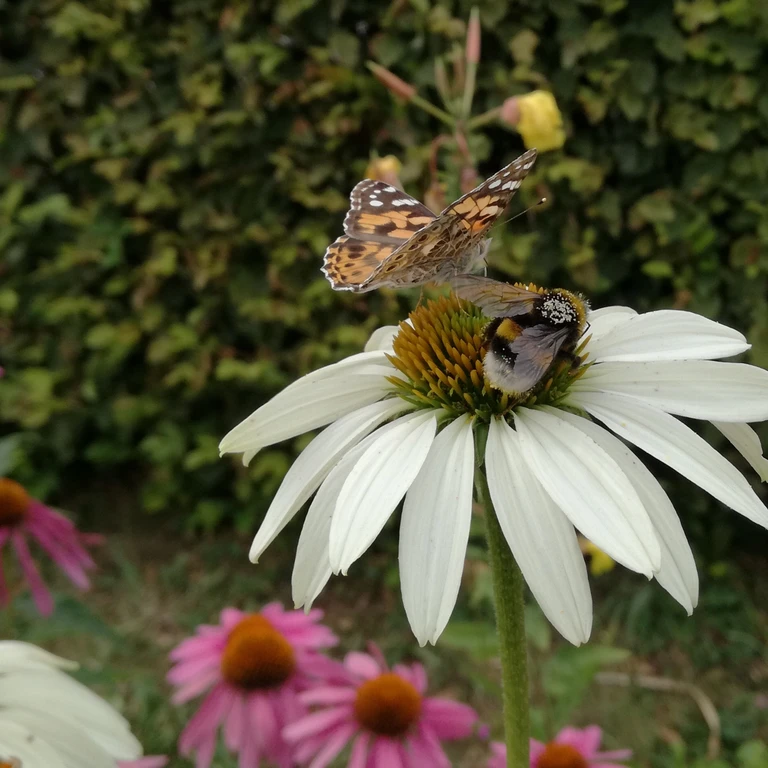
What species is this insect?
Vanessa cardui
